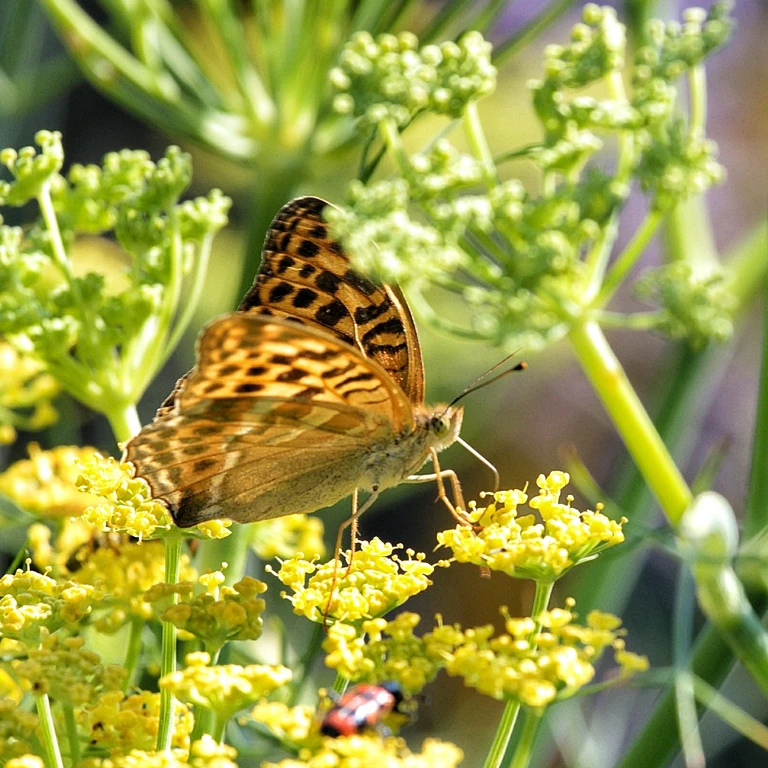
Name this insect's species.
Argynnis paphia
